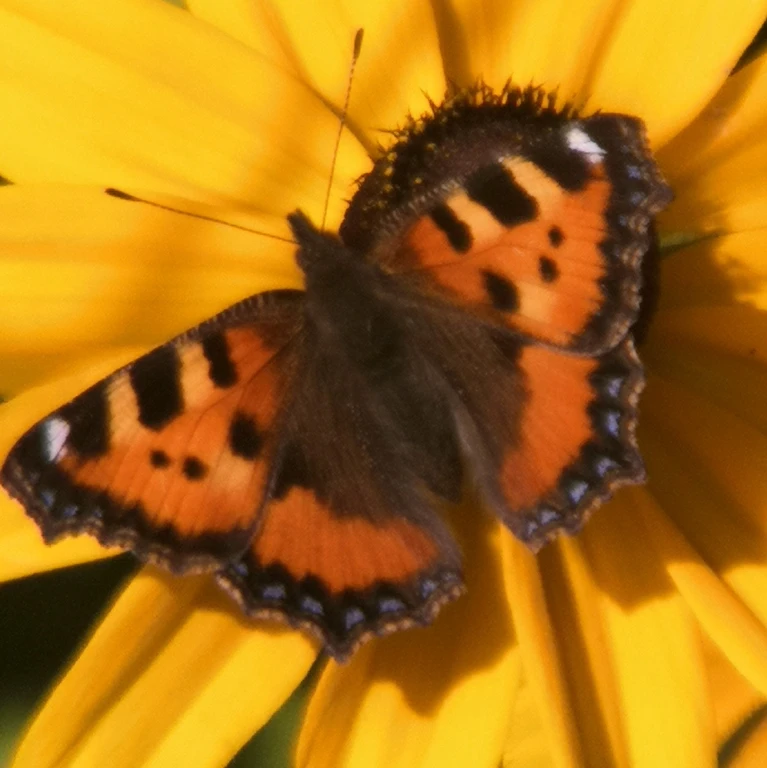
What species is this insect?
Aglais urticae
